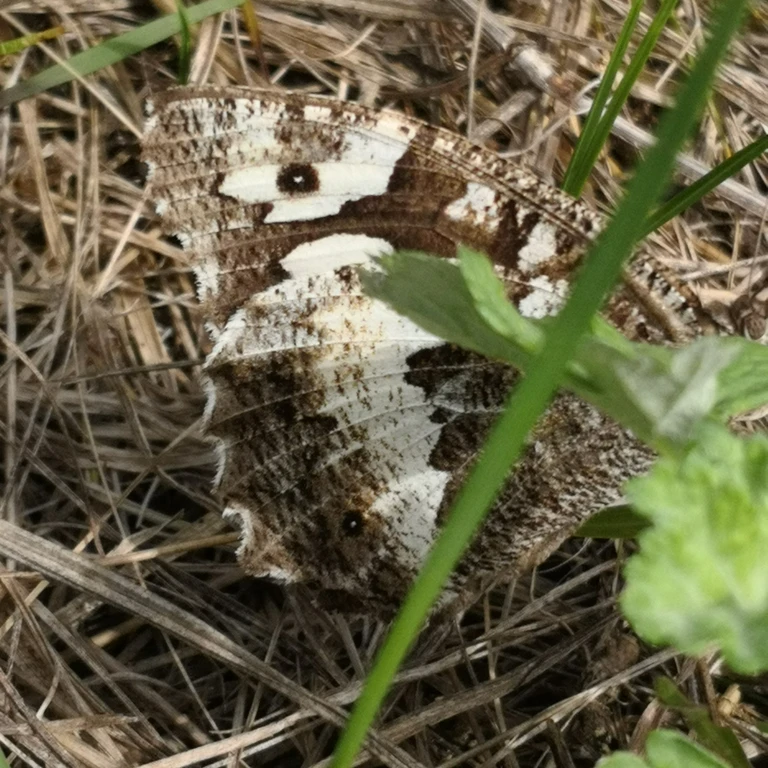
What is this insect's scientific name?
Brintesia circe
